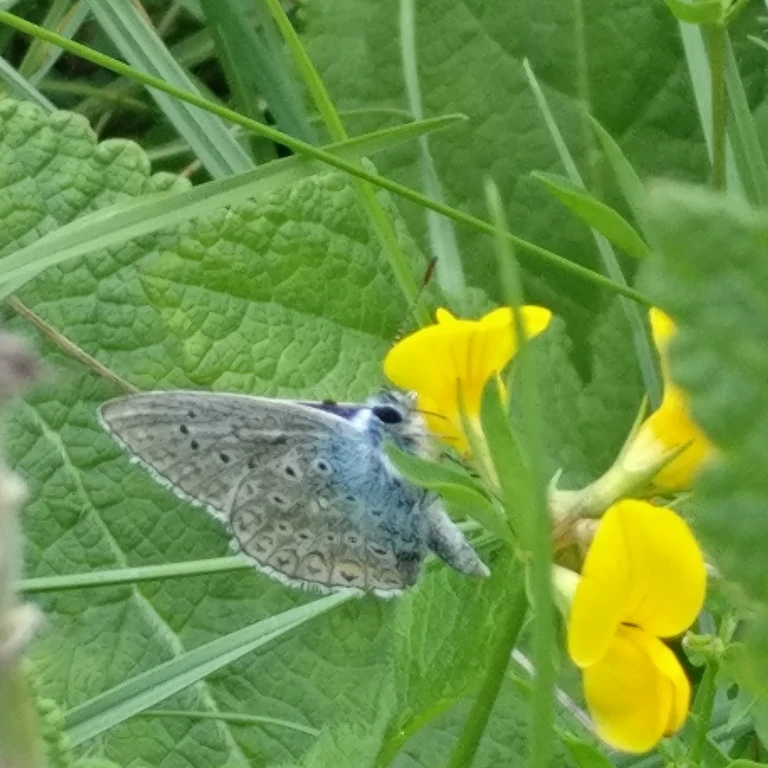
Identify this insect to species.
Polyommatus icarus
